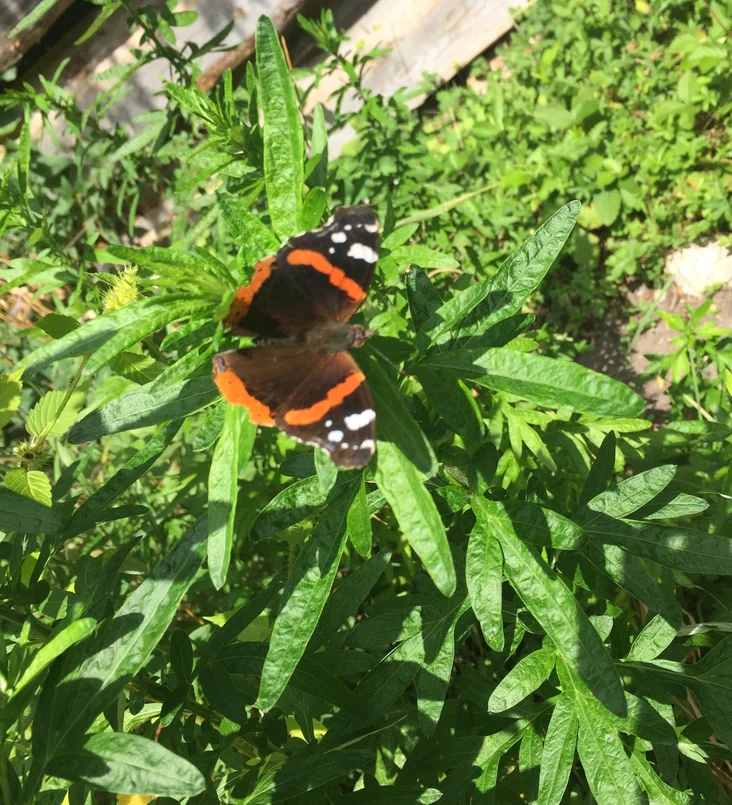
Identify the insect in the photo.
Vanessa atalanta
